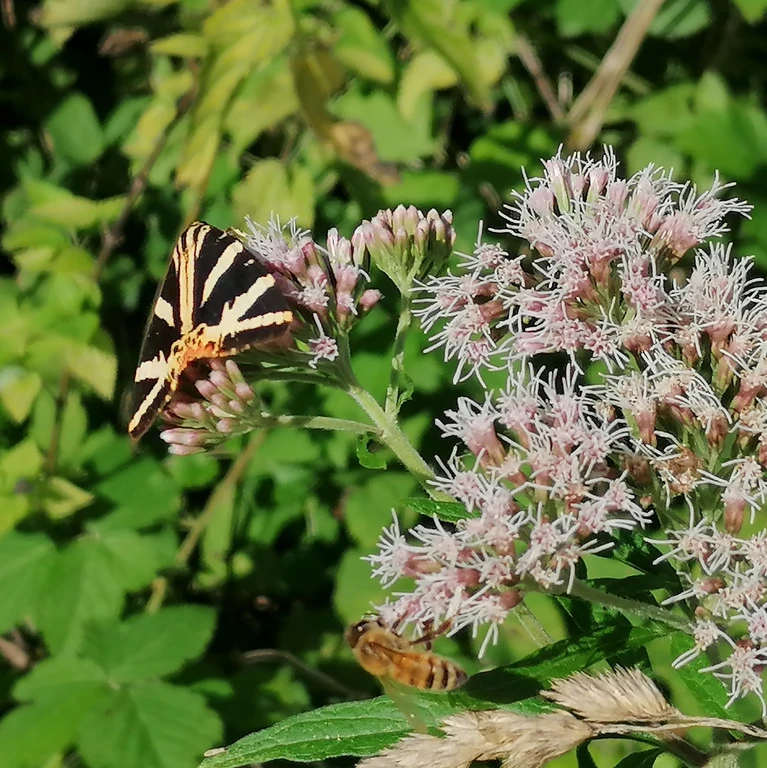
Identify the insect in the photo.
Euplagia quadripunctaria
